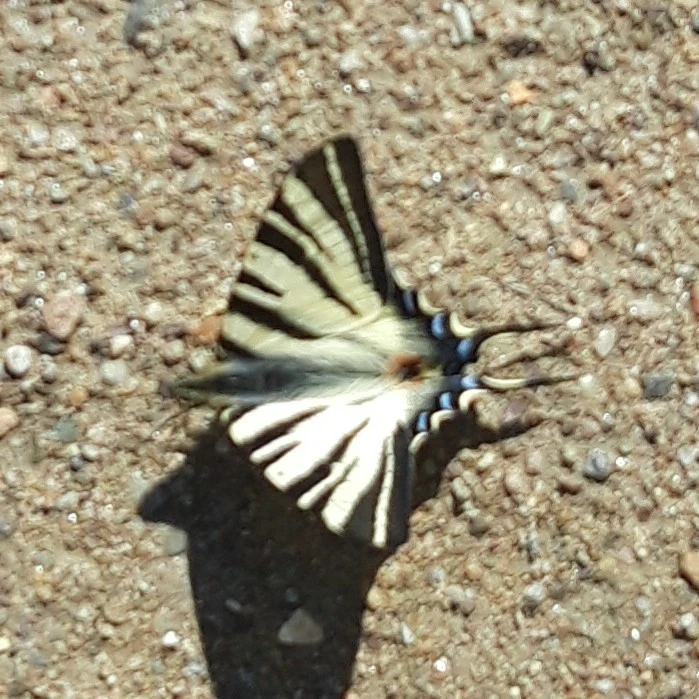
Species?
Iphiclides podalirius
